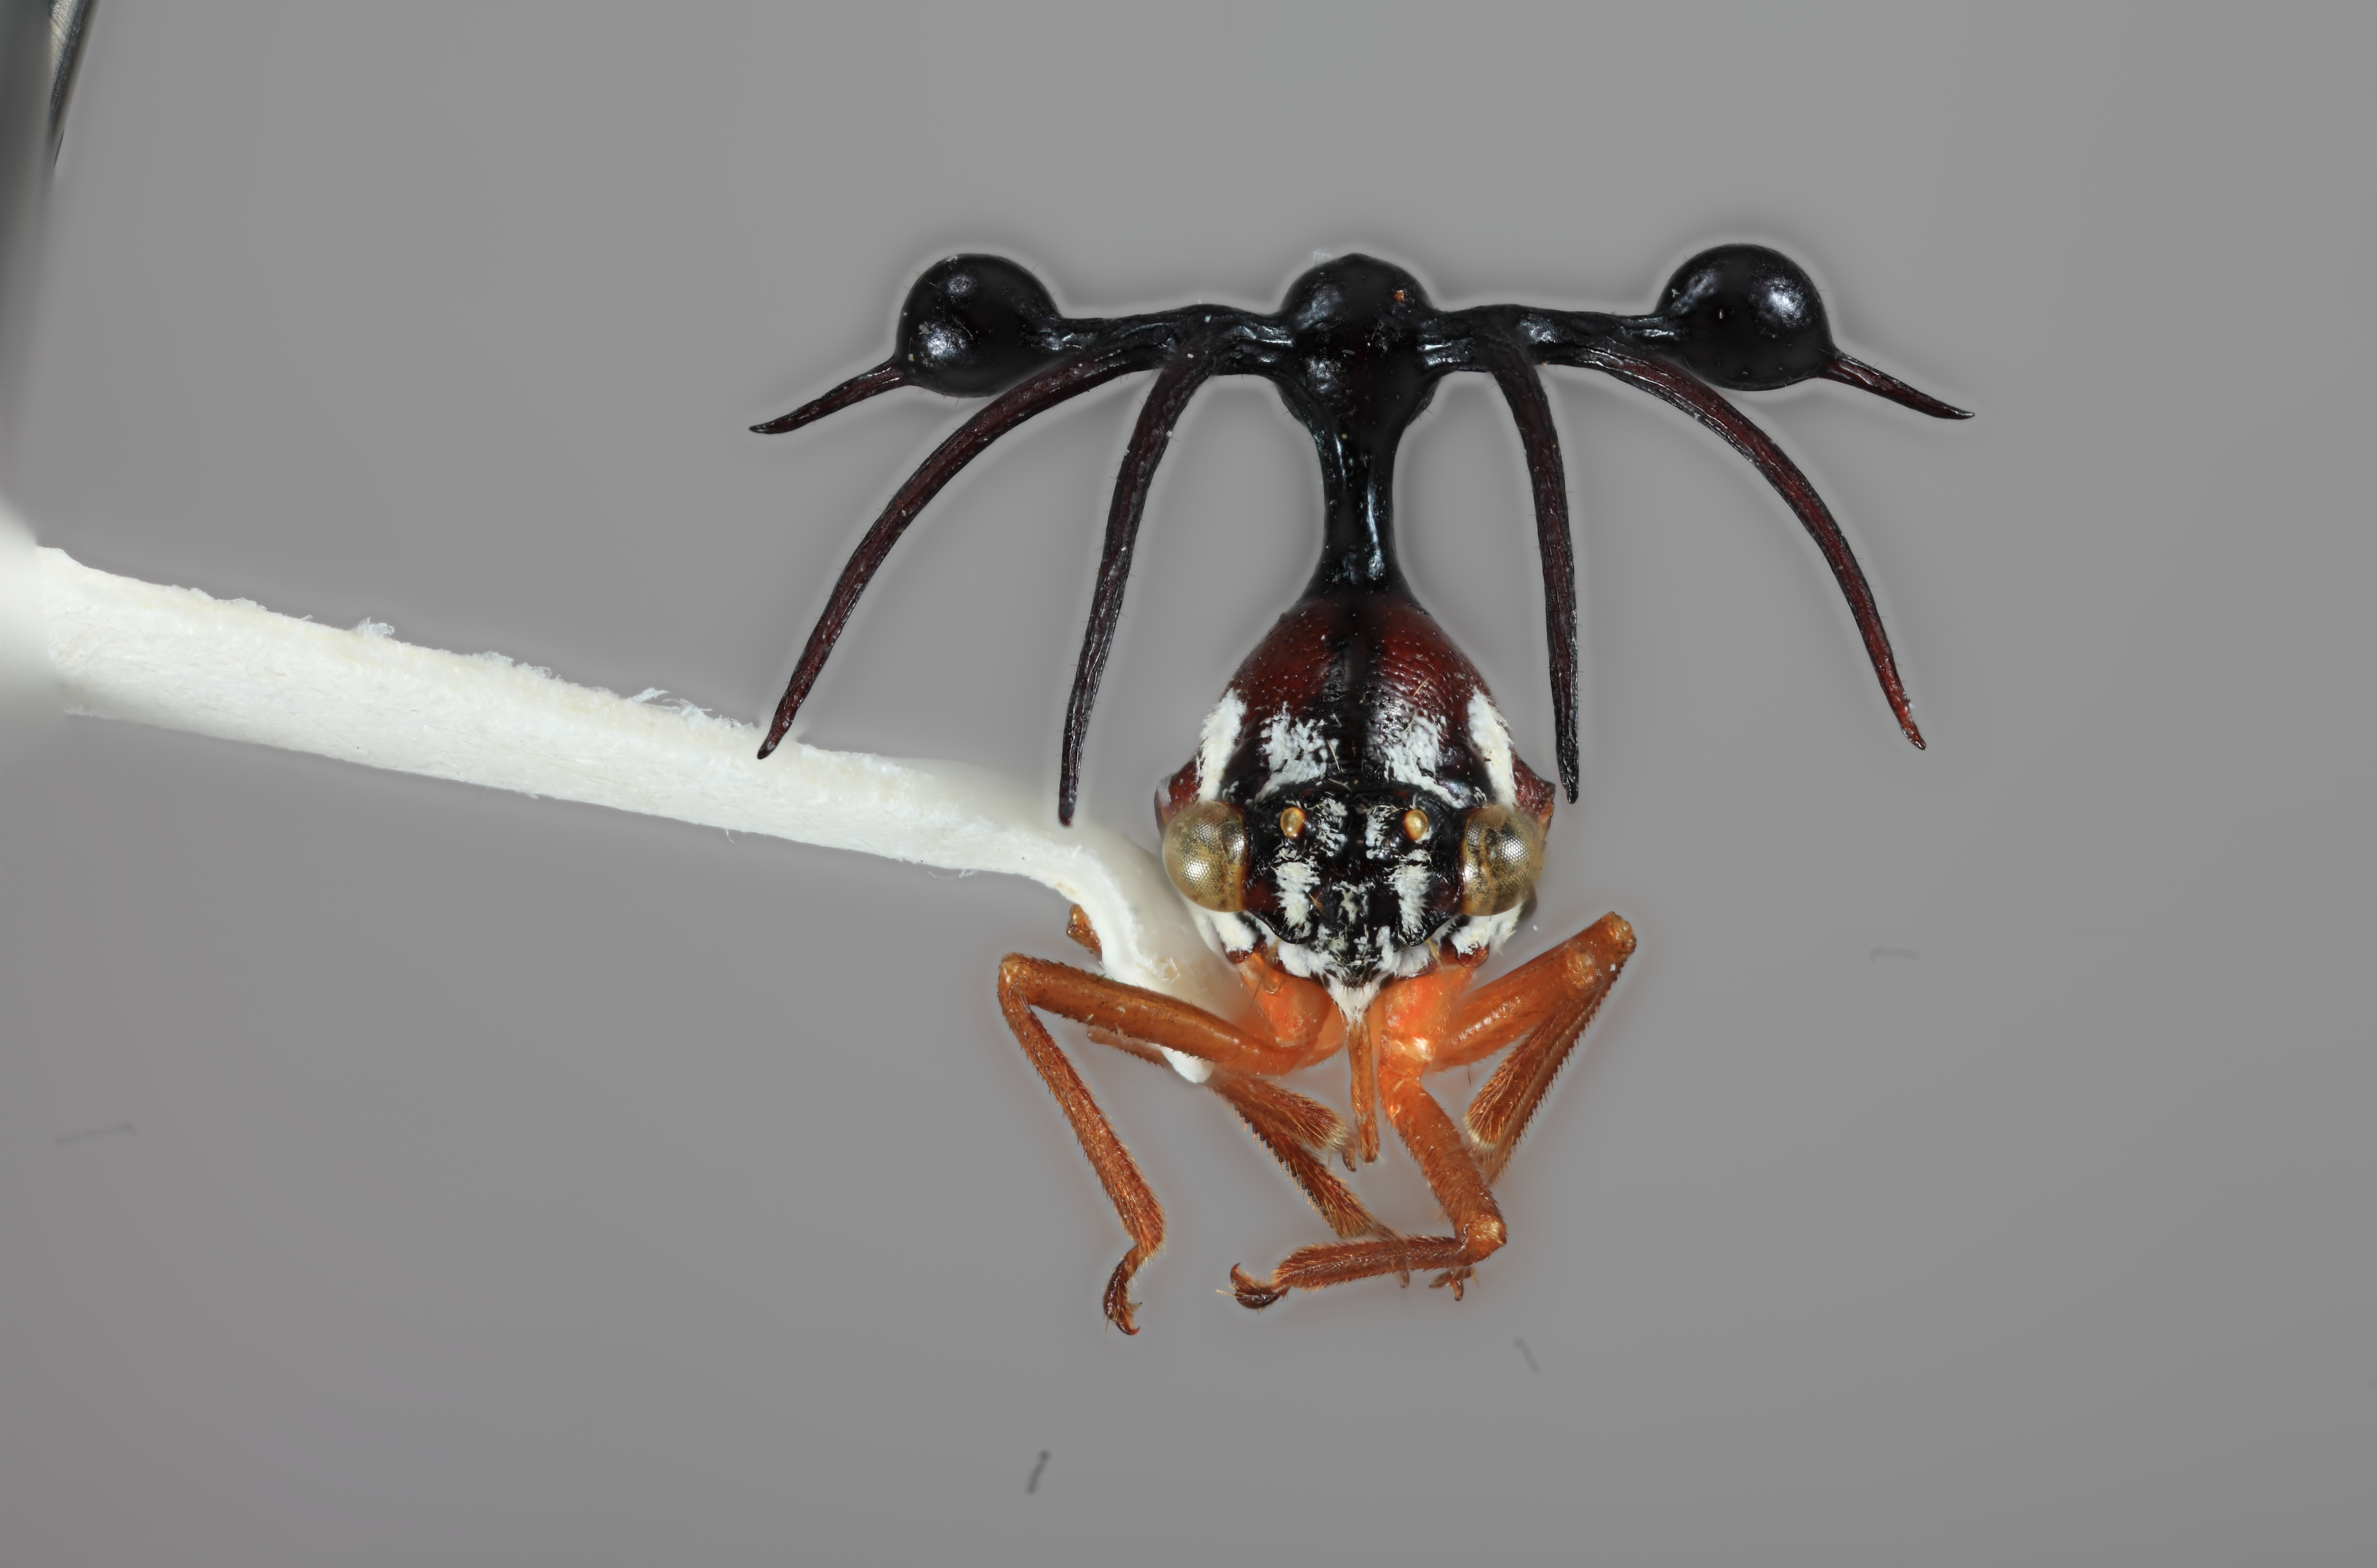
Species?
Umbelligerus stockwelli
